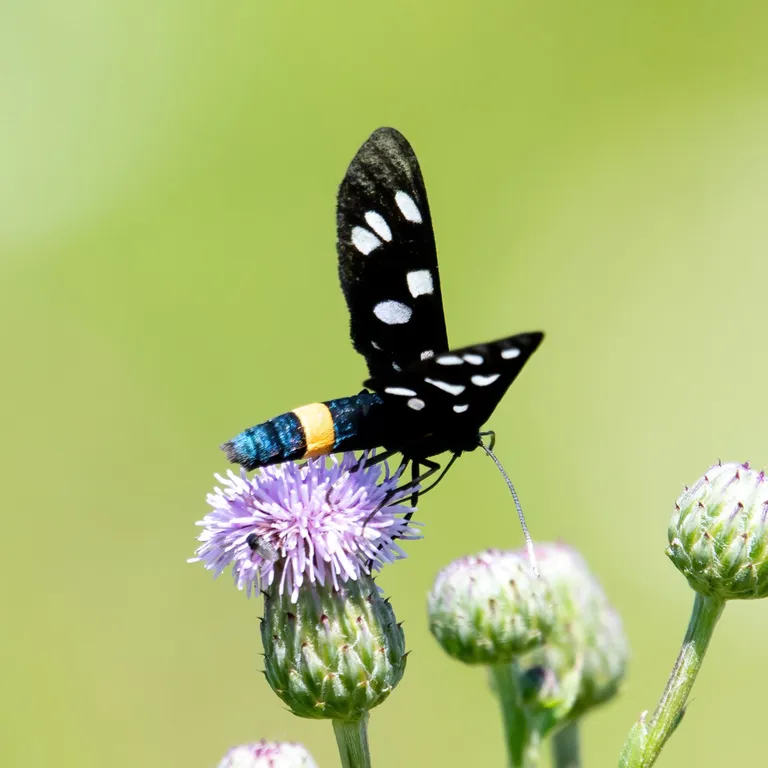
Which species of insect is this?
Amata phegea
